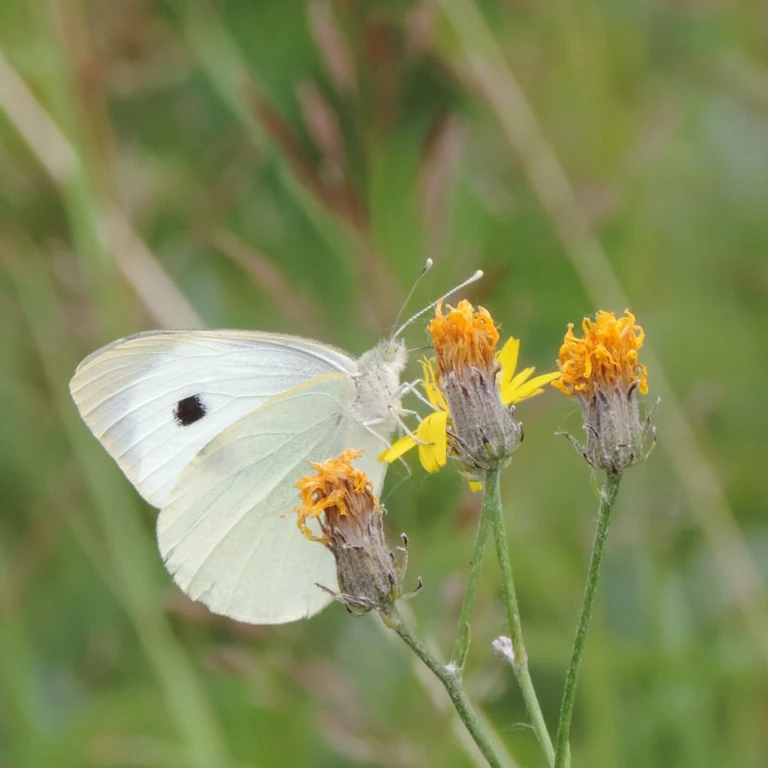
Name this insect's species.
Pieris brassicae
